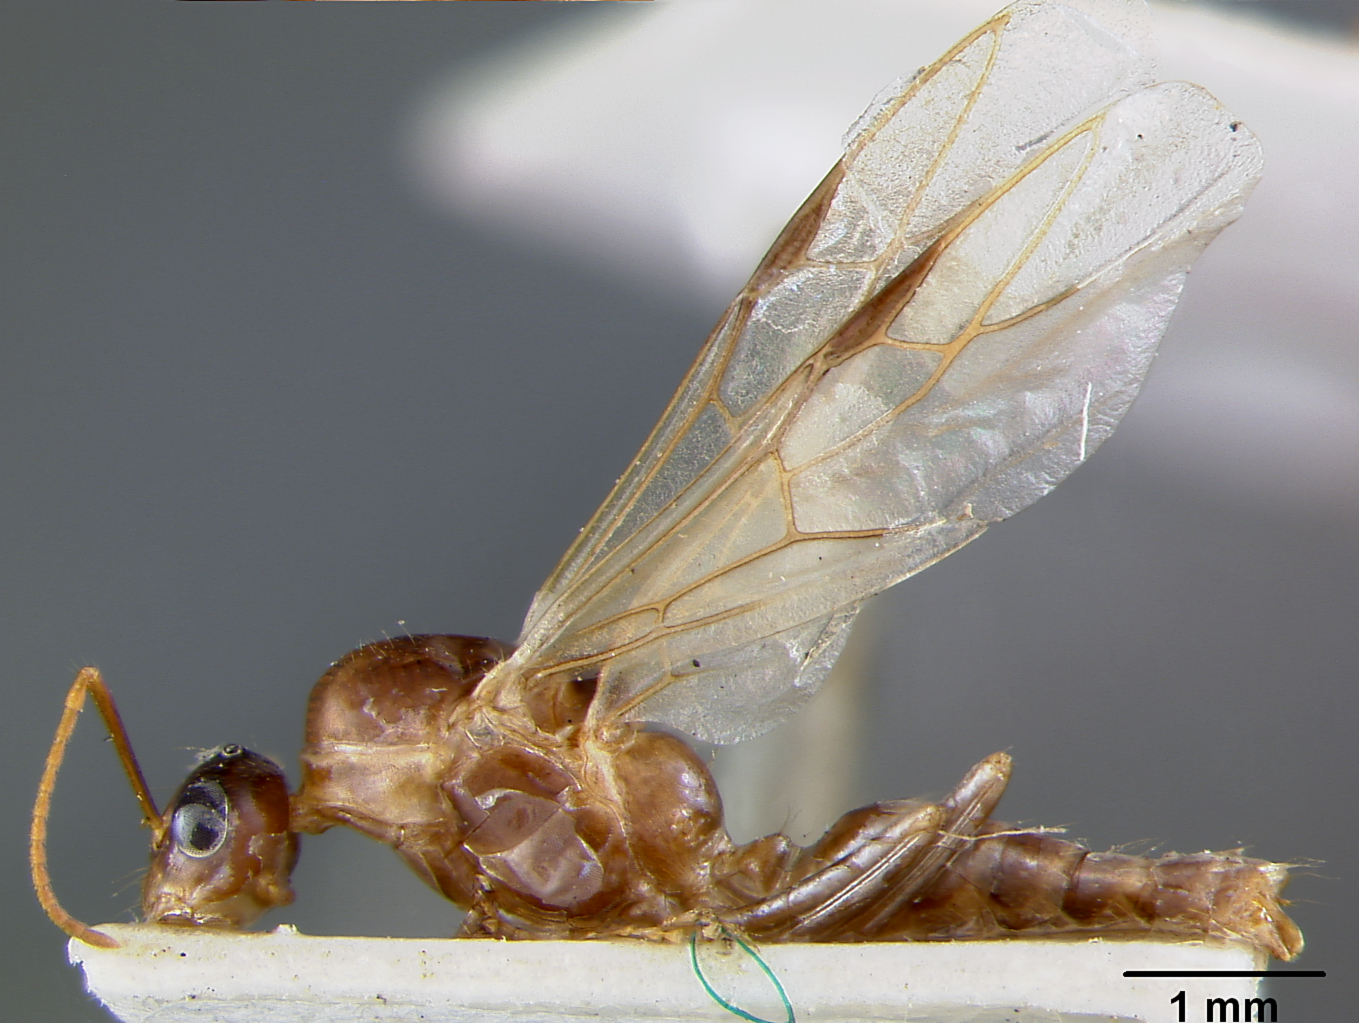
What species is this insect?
Camponotus inaequalis
